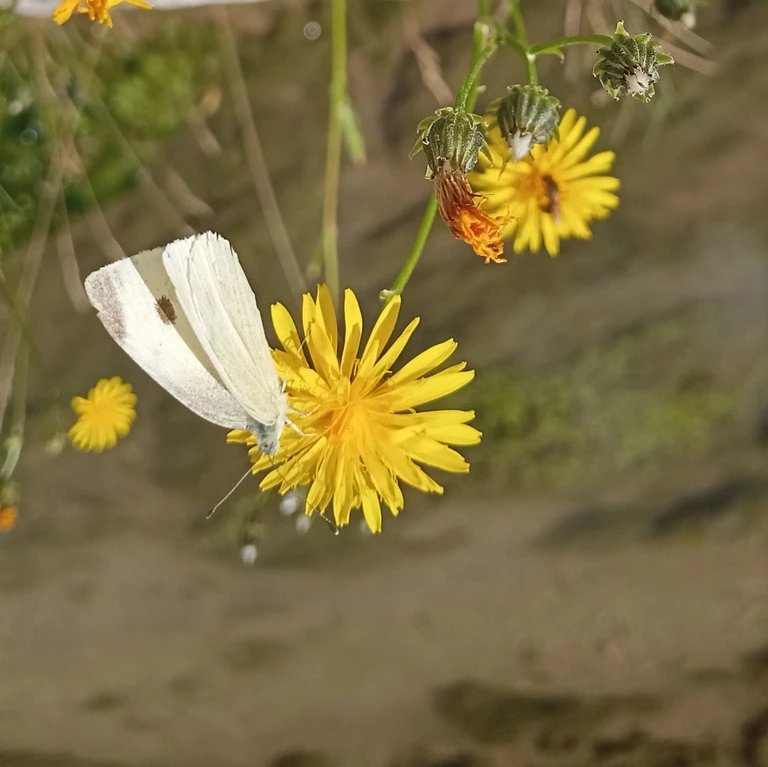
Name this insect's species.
Pieris rapae
